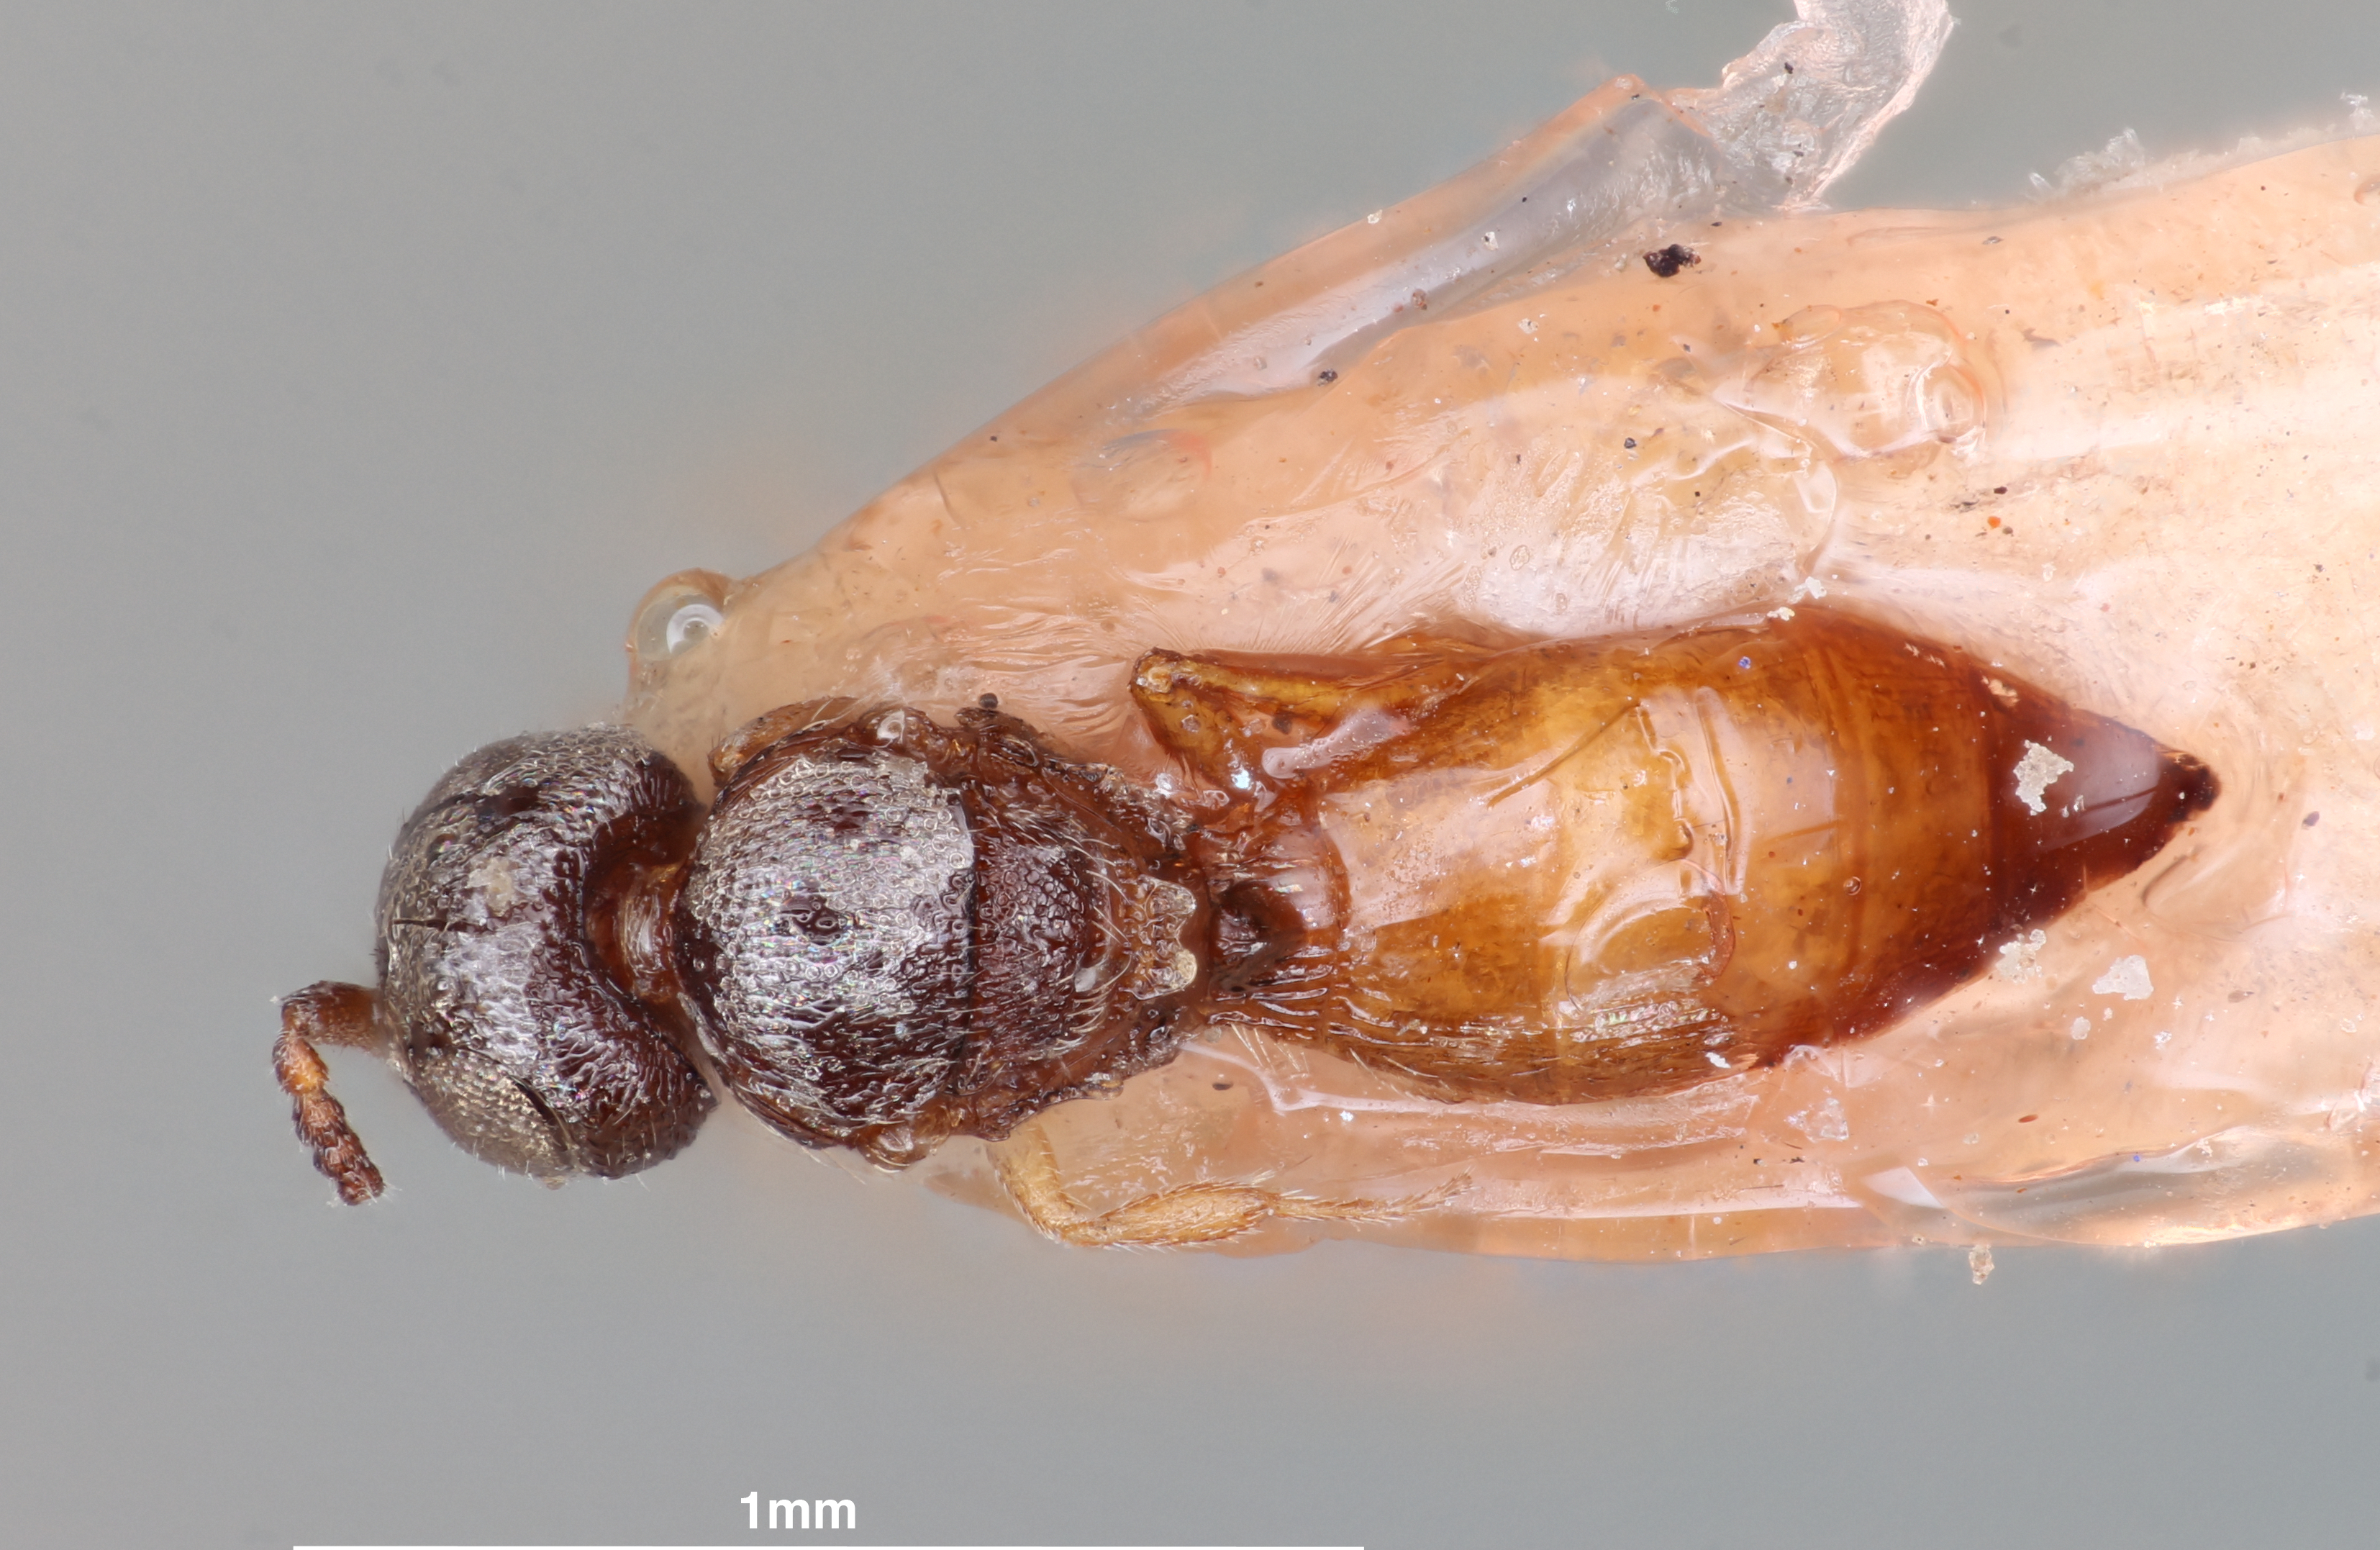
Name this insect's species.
Paridris pachmarhicus
